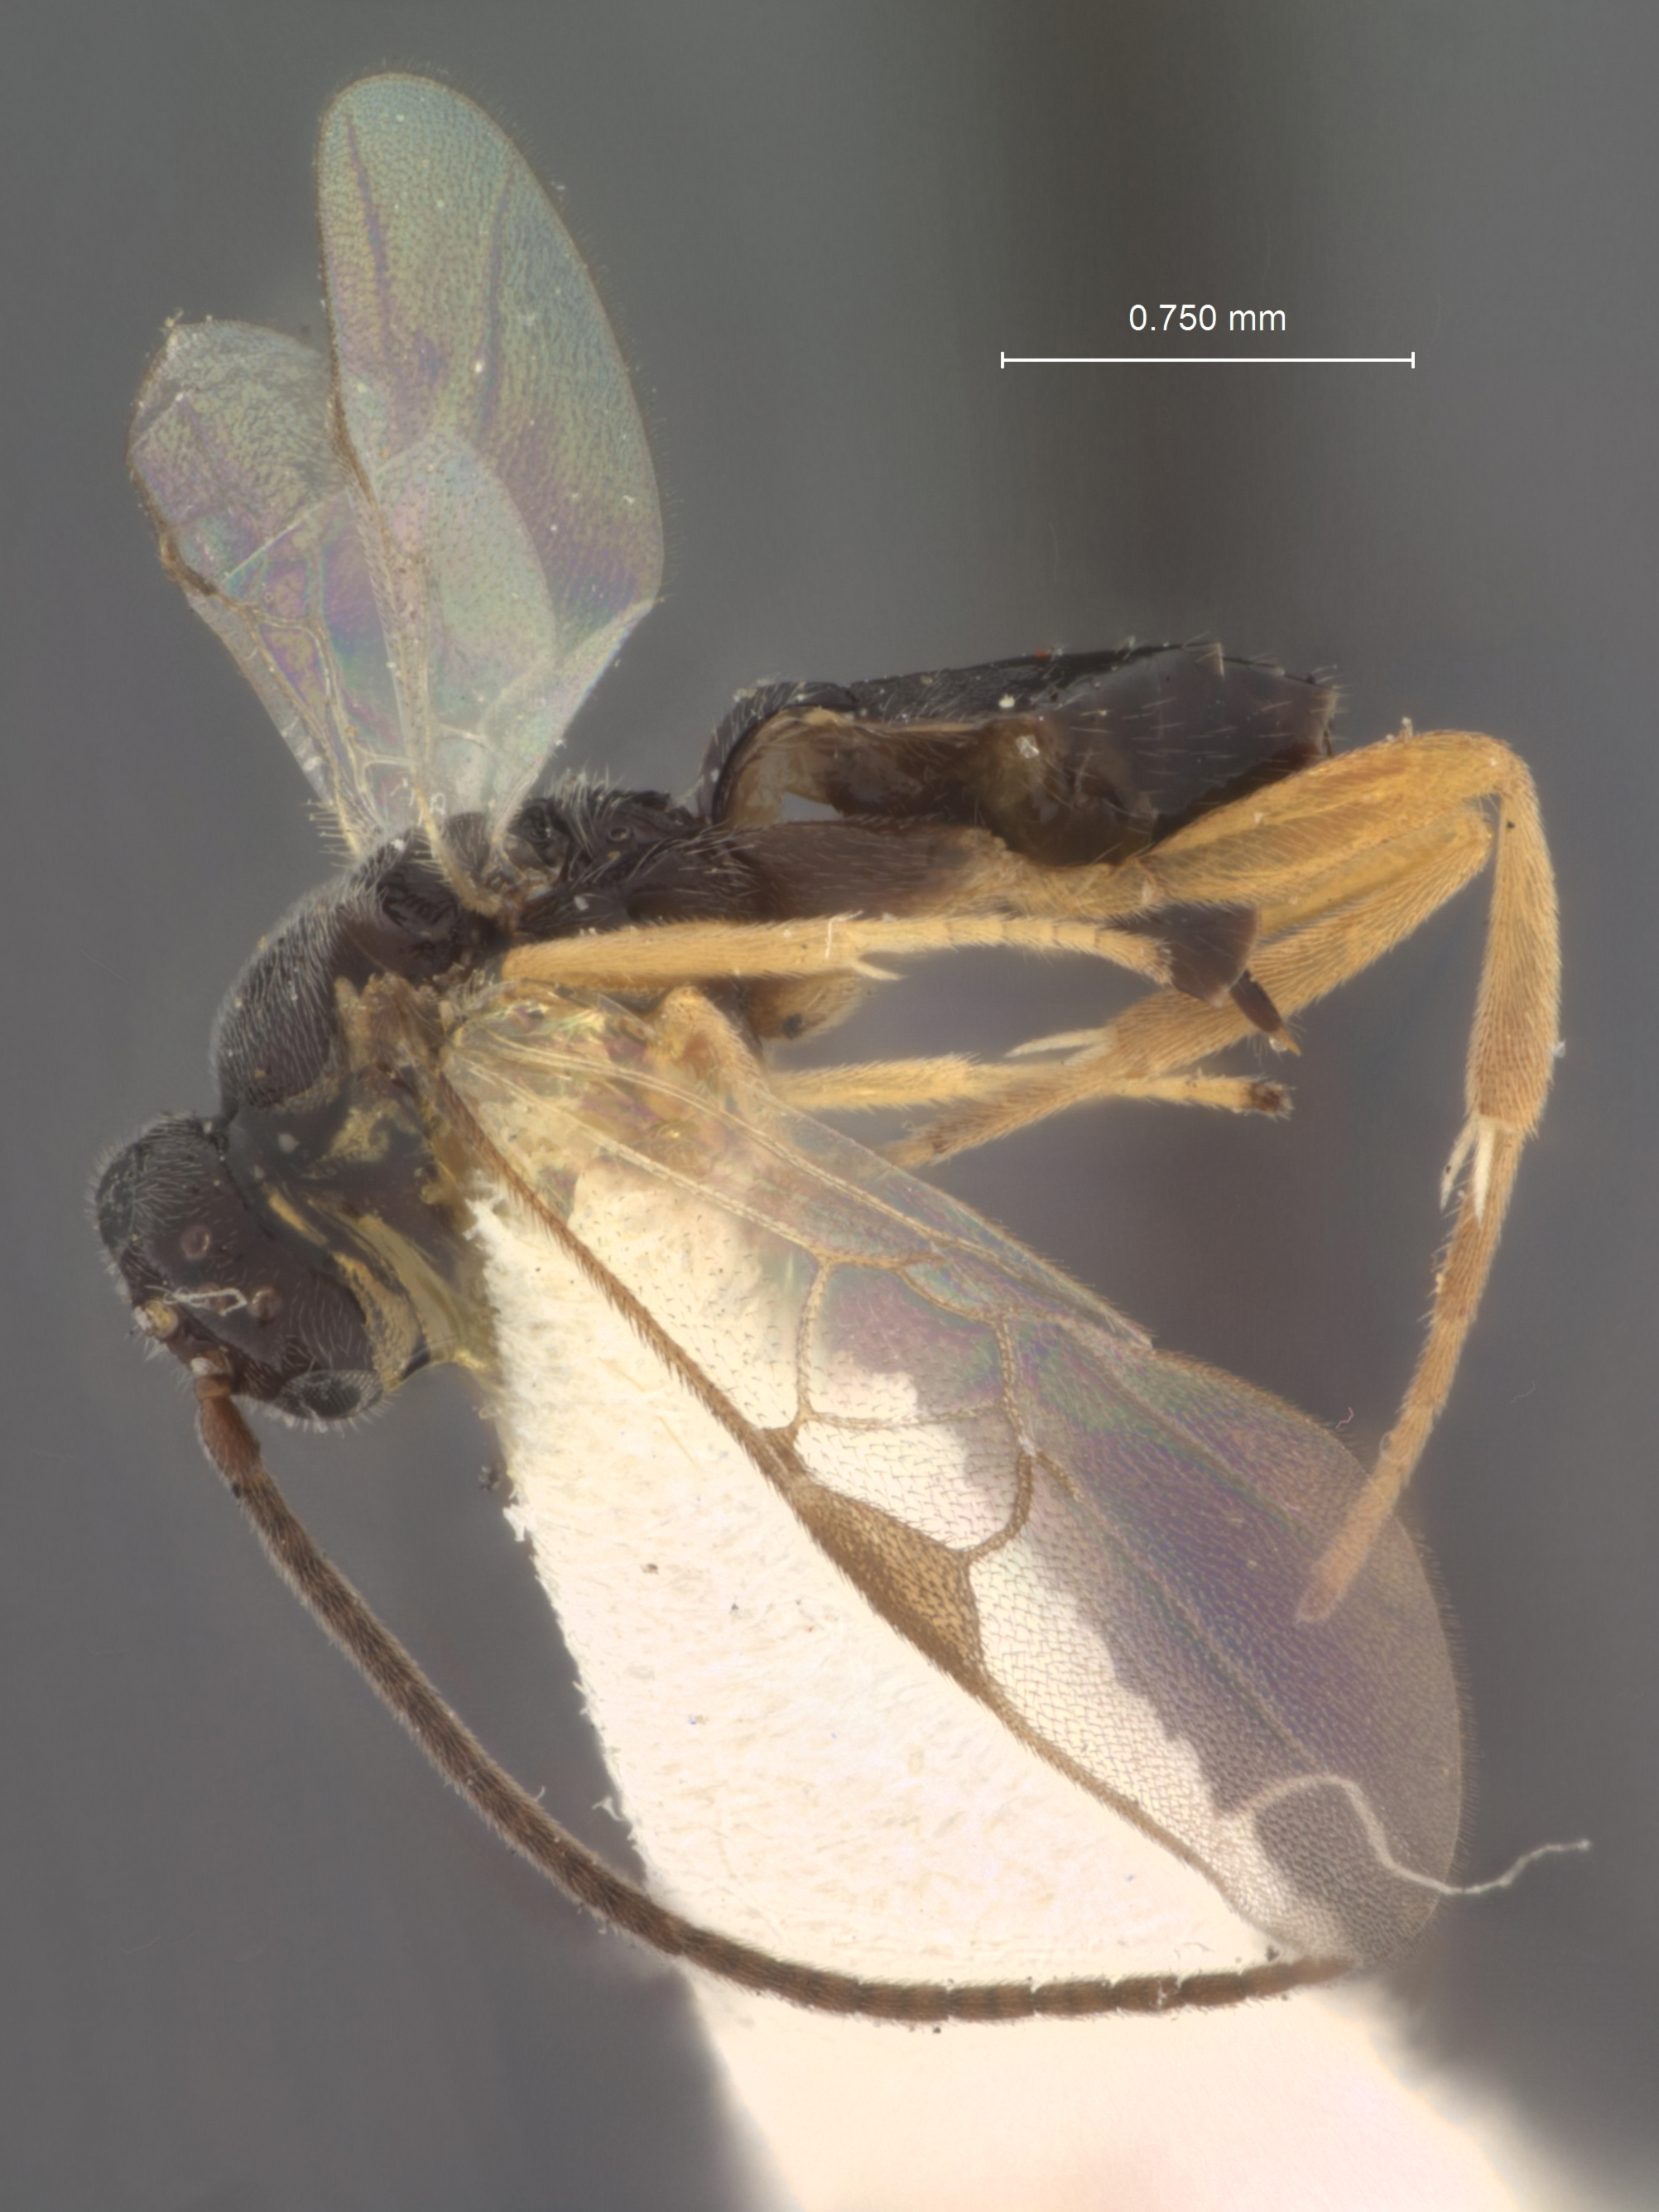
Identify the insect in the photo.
Apanteles pyrophiliae
